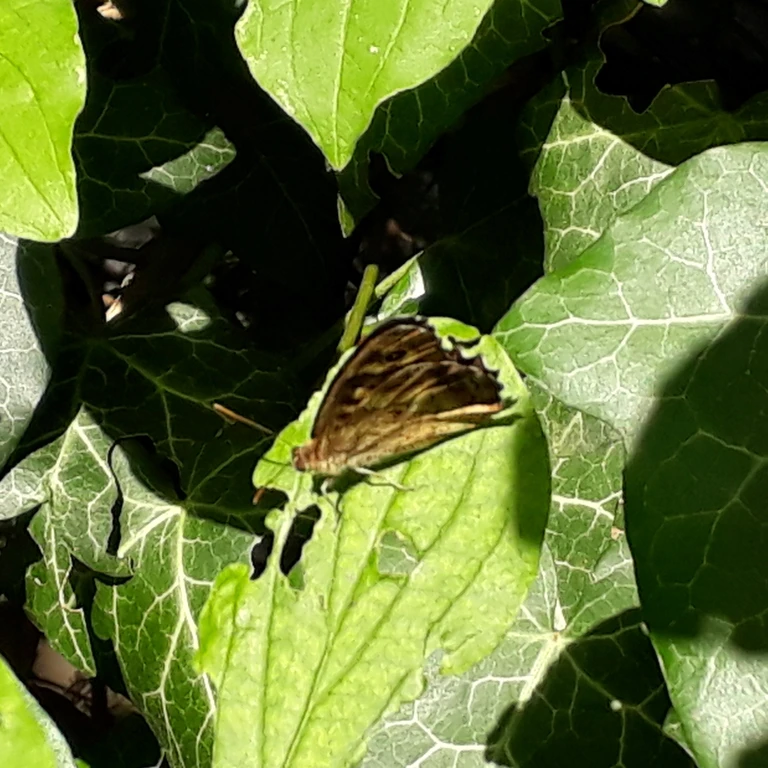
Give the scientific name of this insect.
Pararge aegeria
